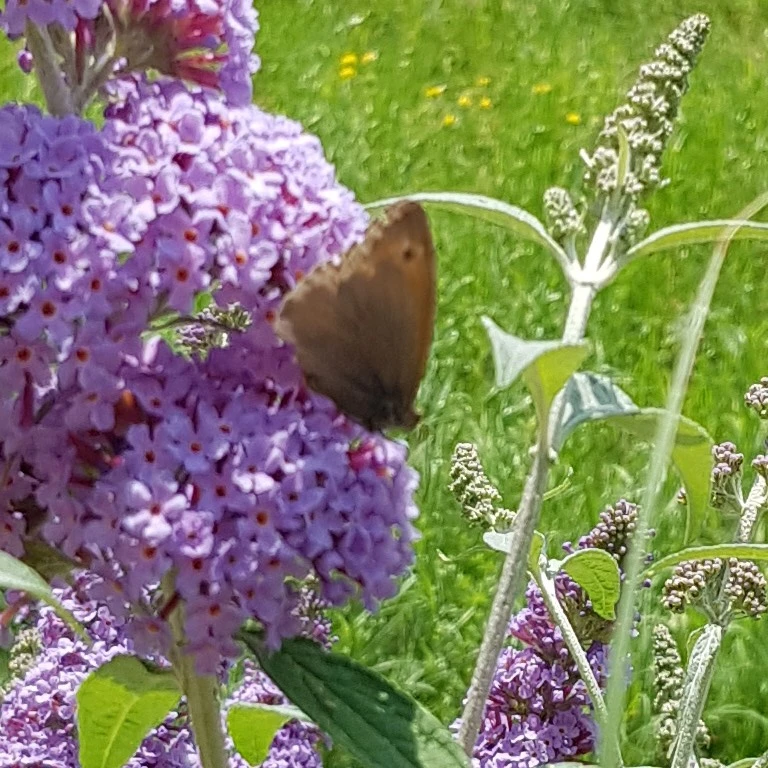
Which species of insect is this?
Maniola jurtina
